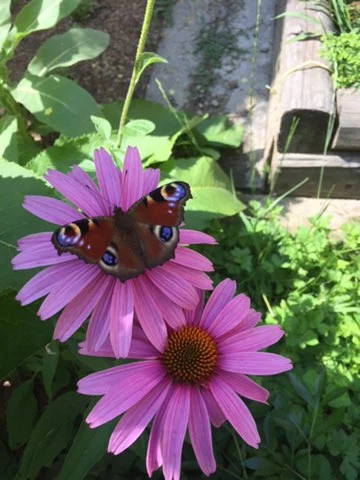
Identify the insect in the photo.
Aglais io
